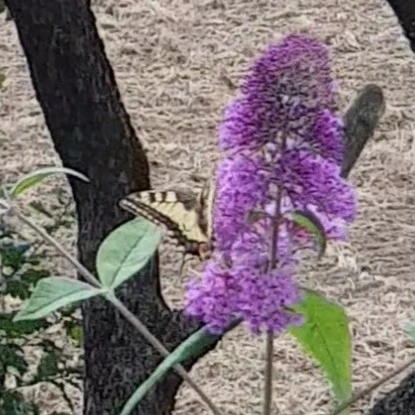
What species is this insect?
Papilio machaon
